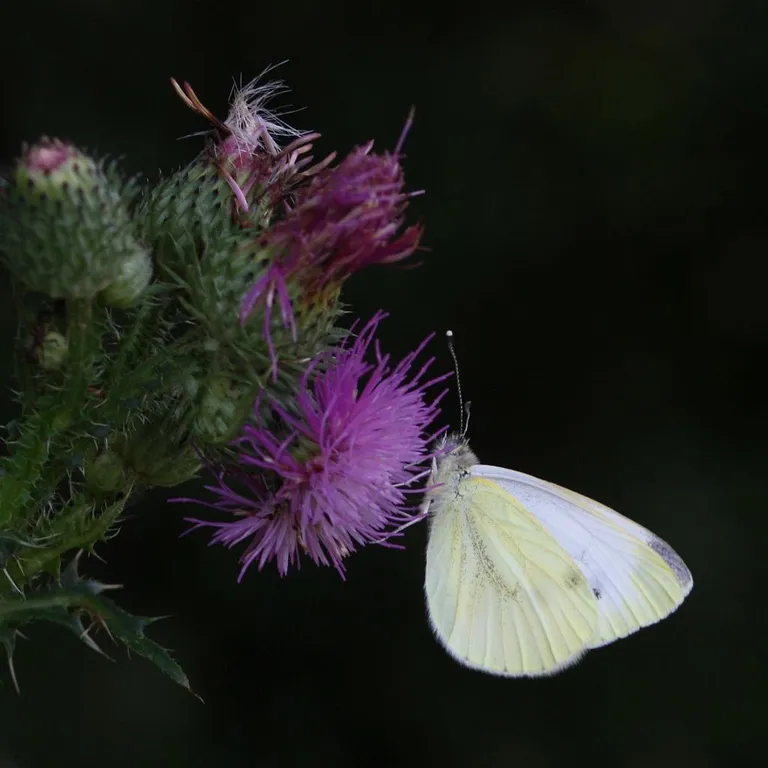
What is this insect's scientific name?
Pieris napi
